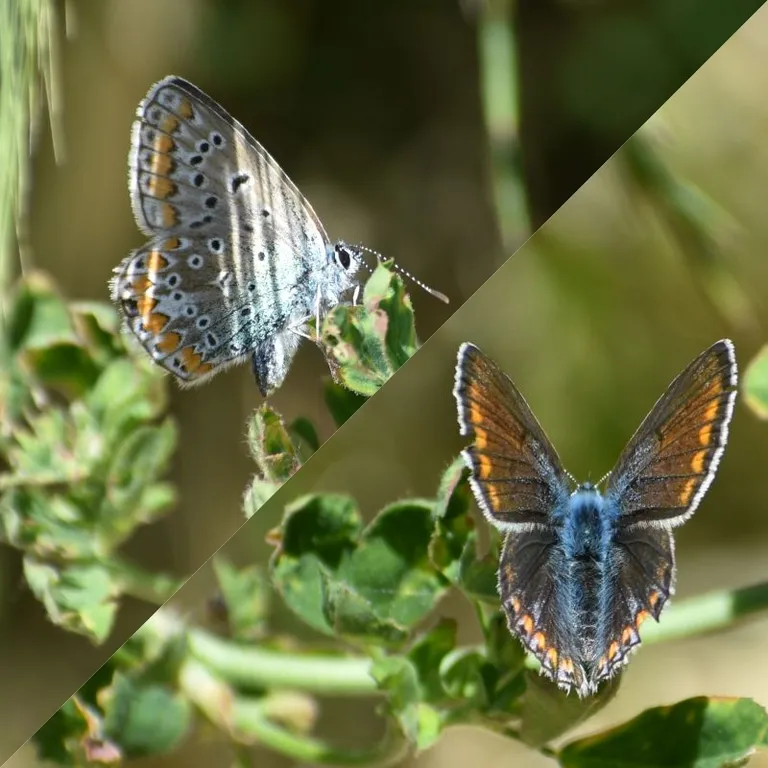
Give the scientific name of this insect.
Polyommatus icarus
